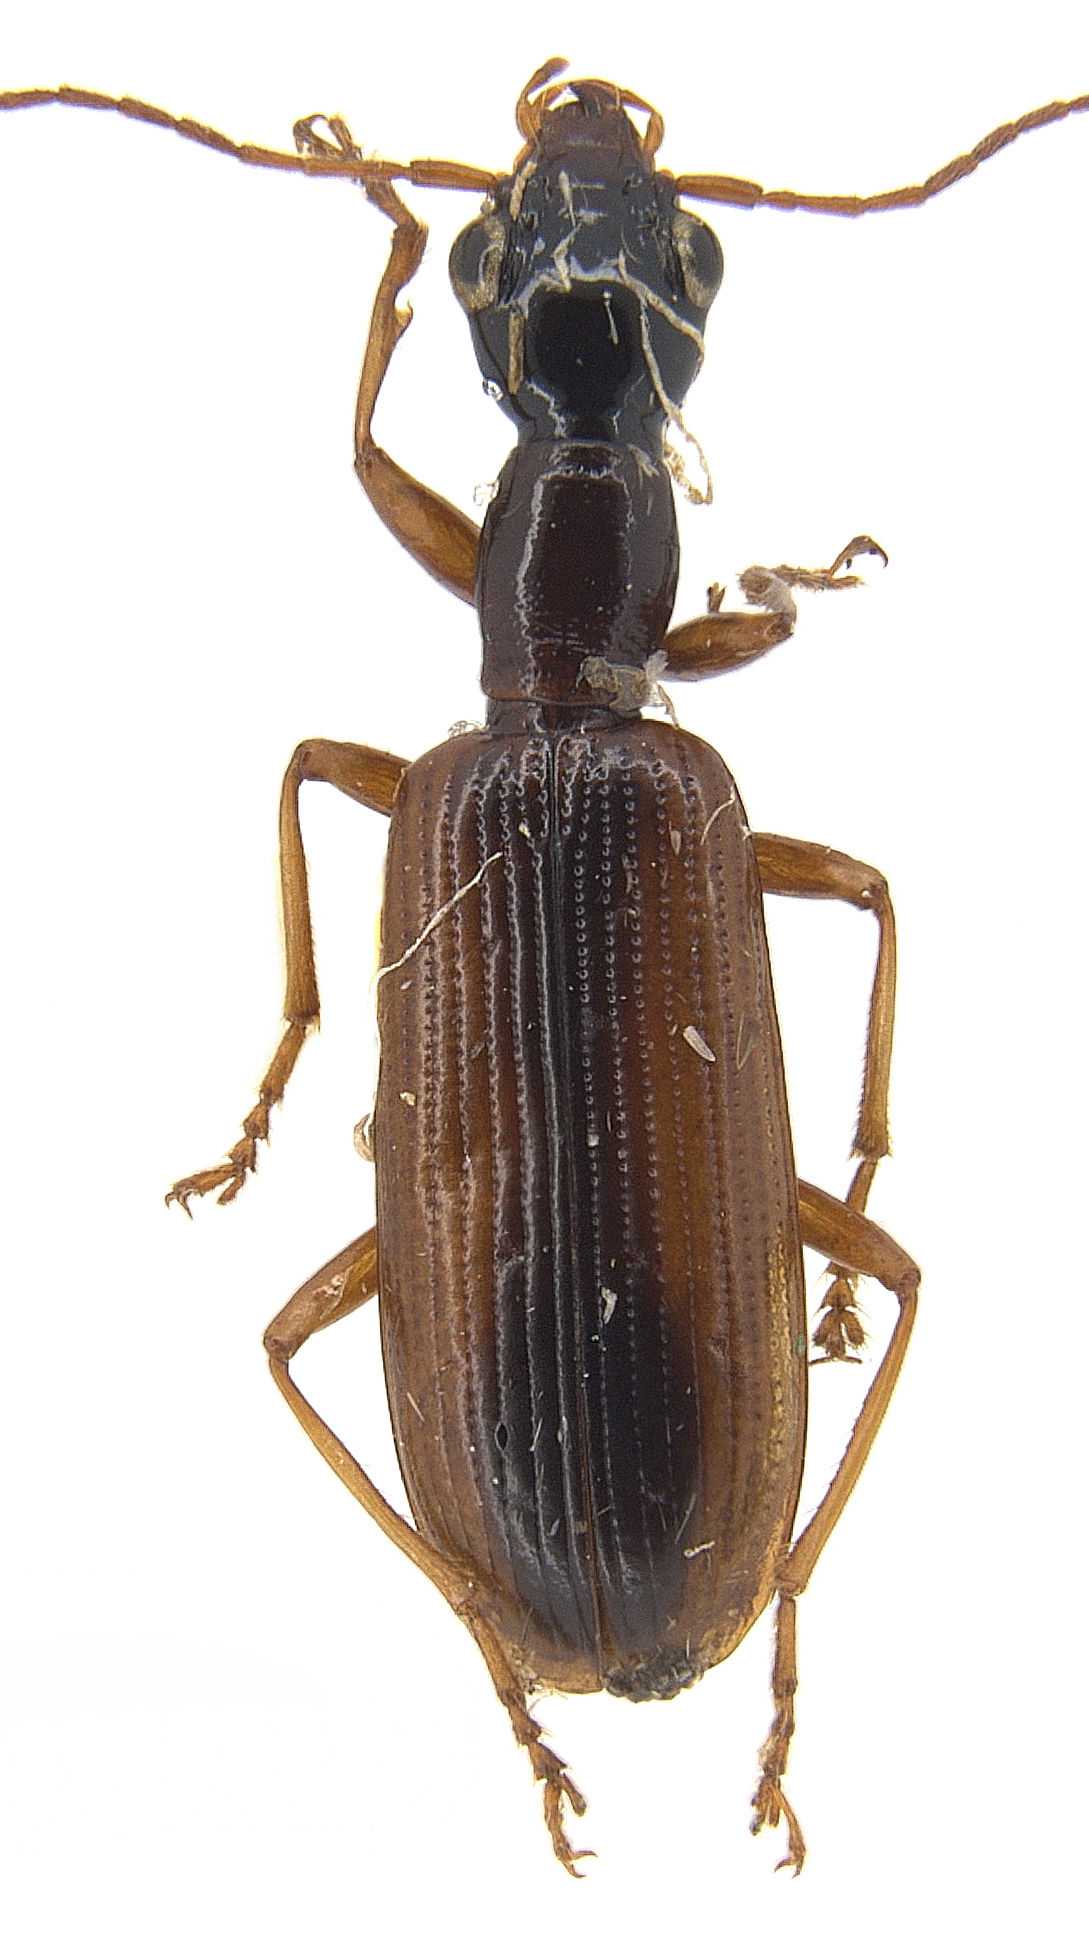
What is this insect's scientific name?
Leptotrachelus dorsalis
